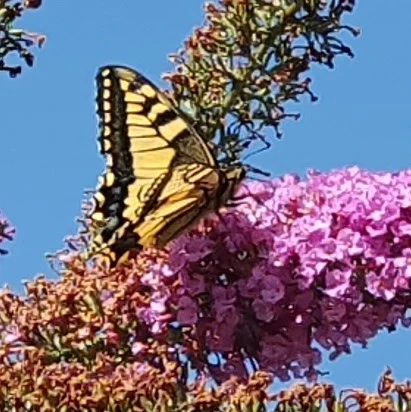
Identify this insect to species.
Papilio machaon
